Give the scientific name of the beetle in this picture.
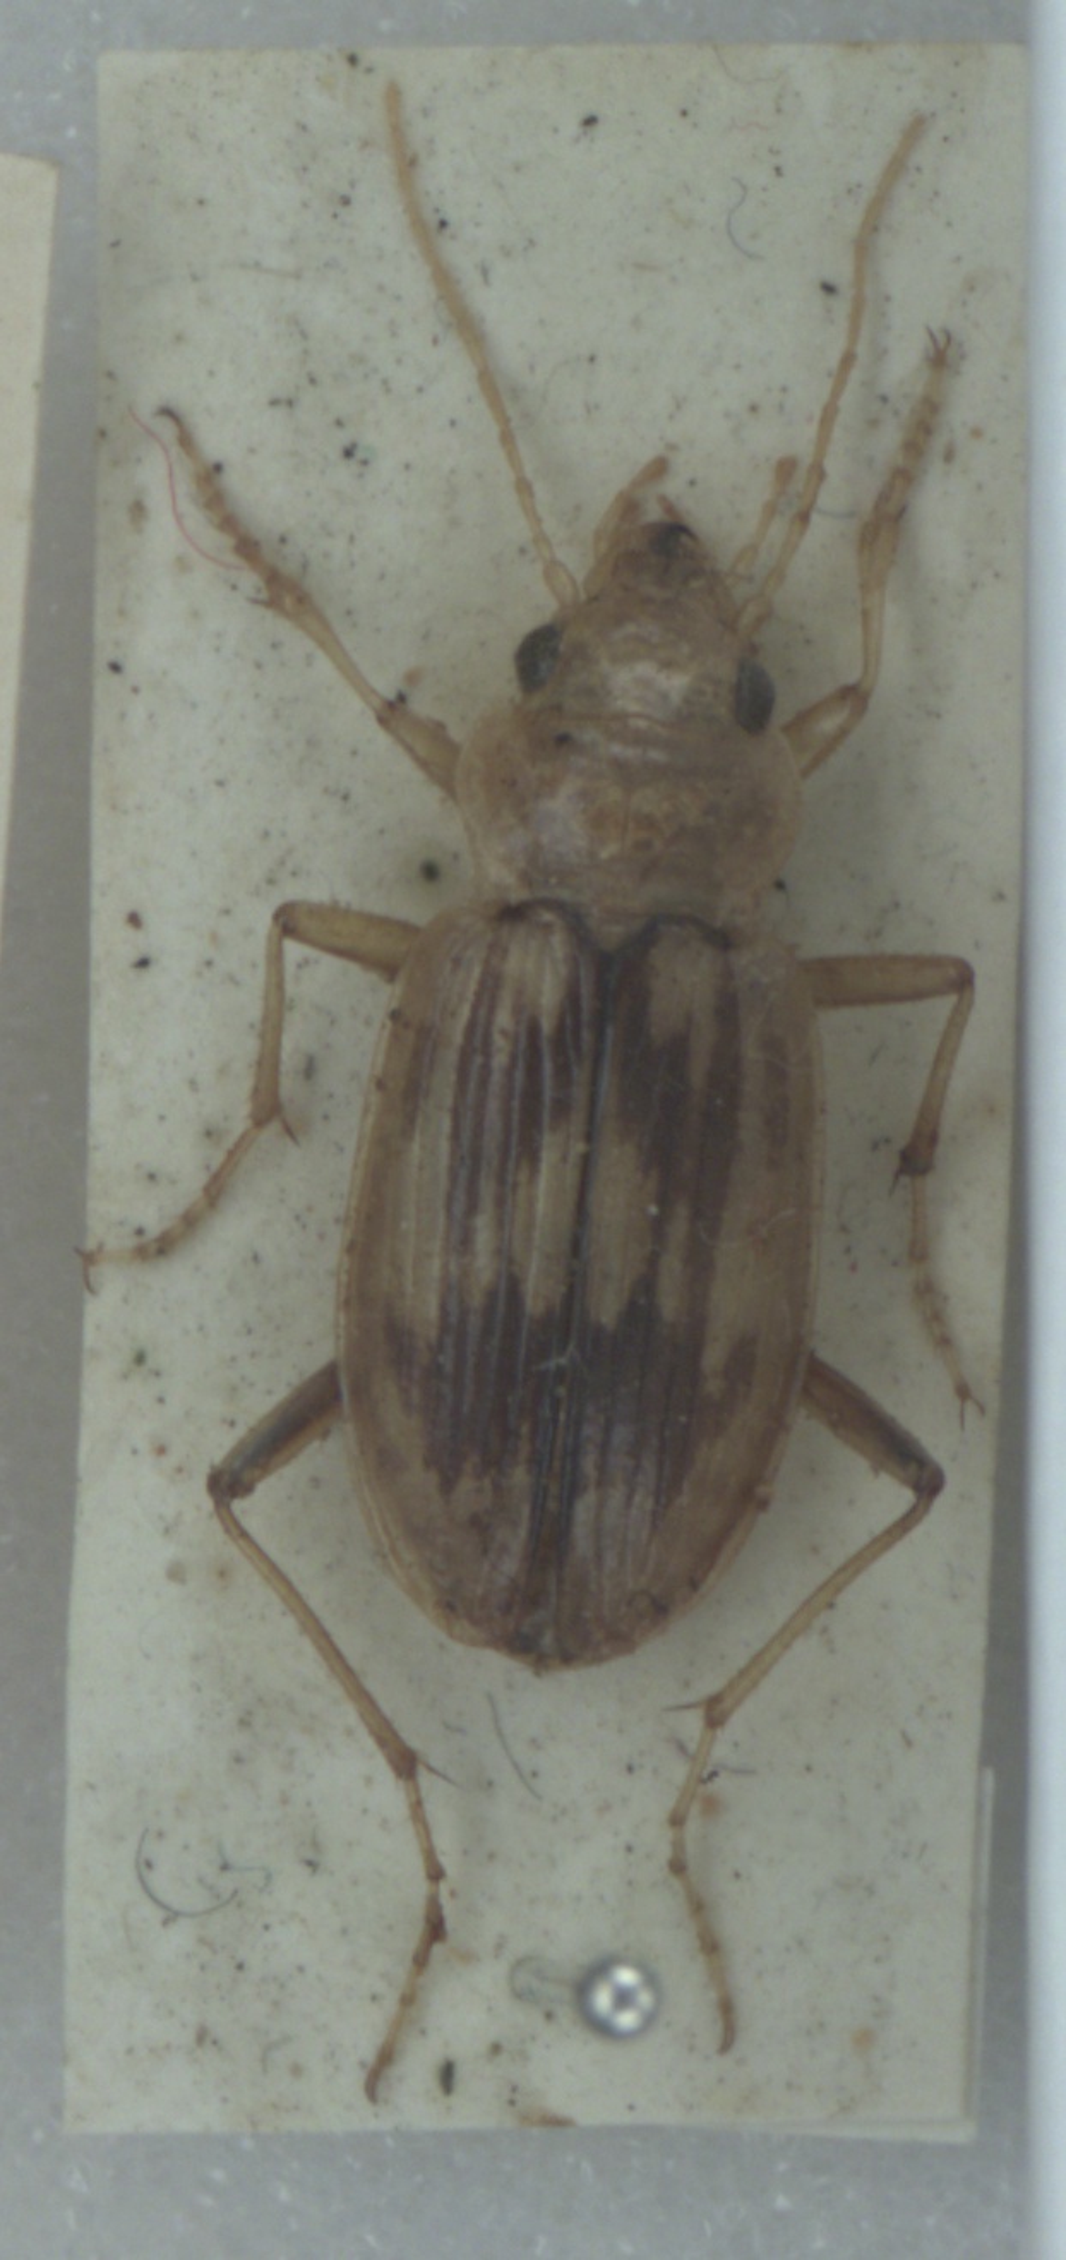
Nebria complanata
